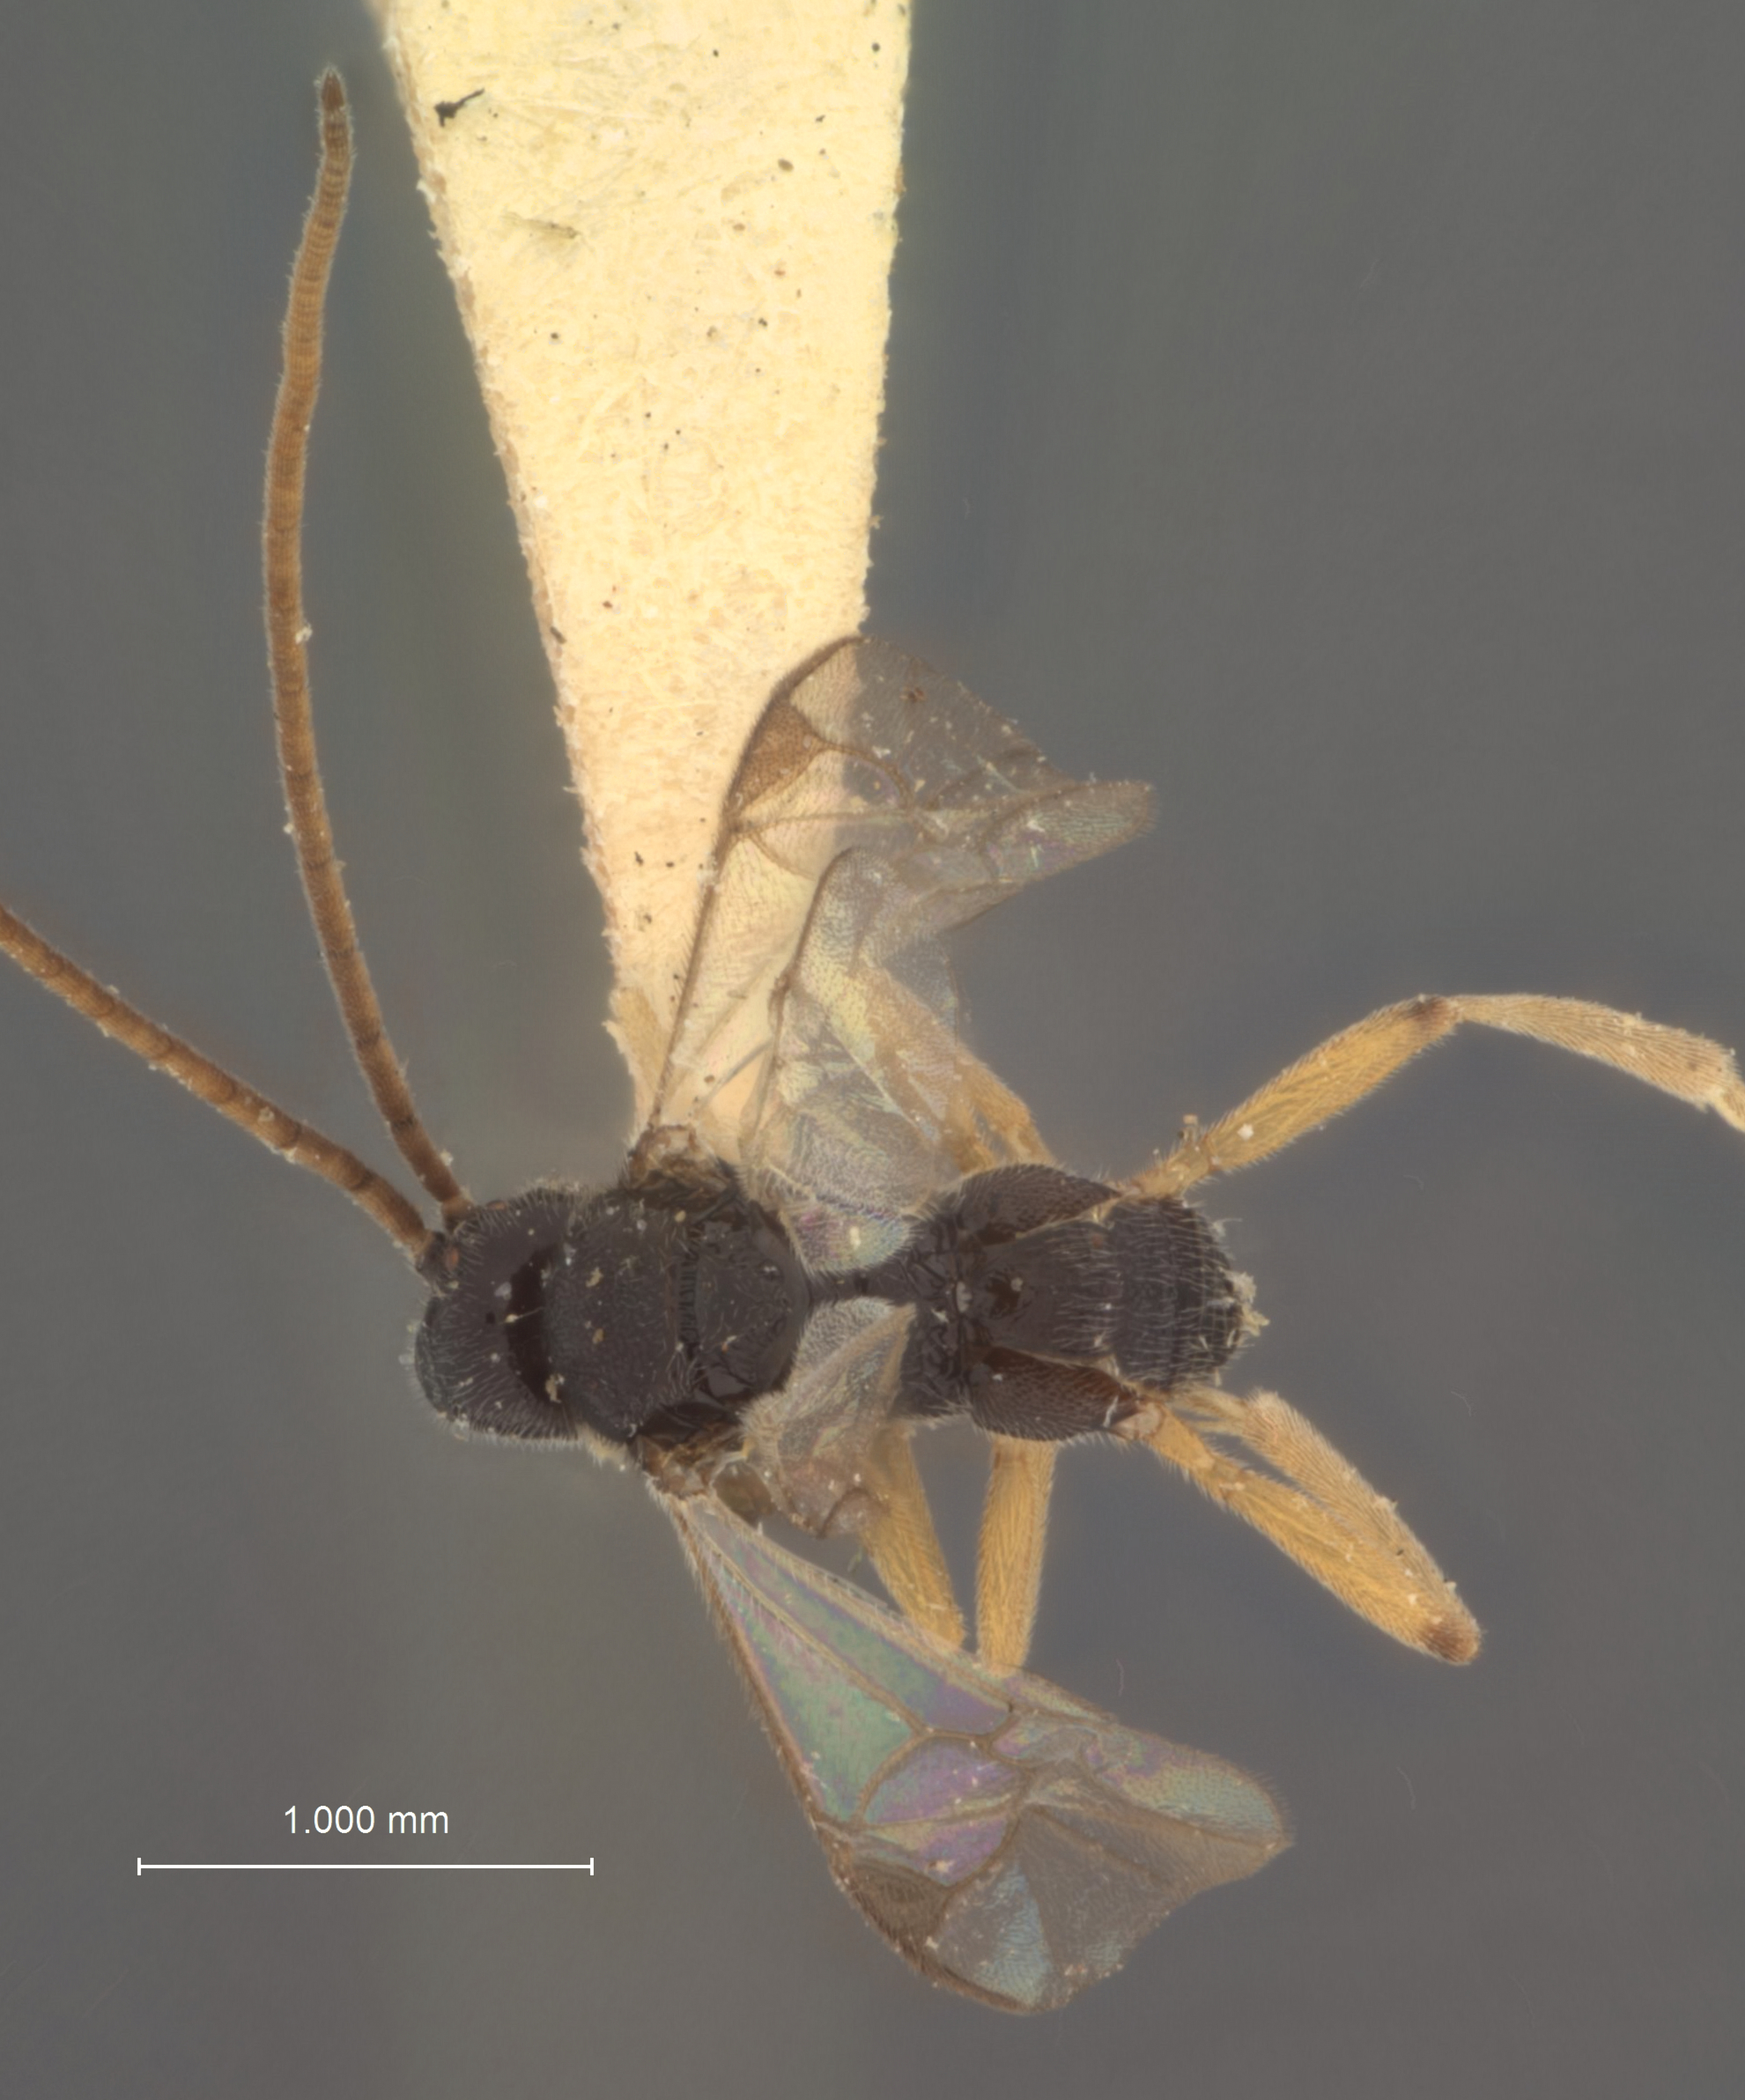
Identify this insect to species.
Apanteles cushmani
